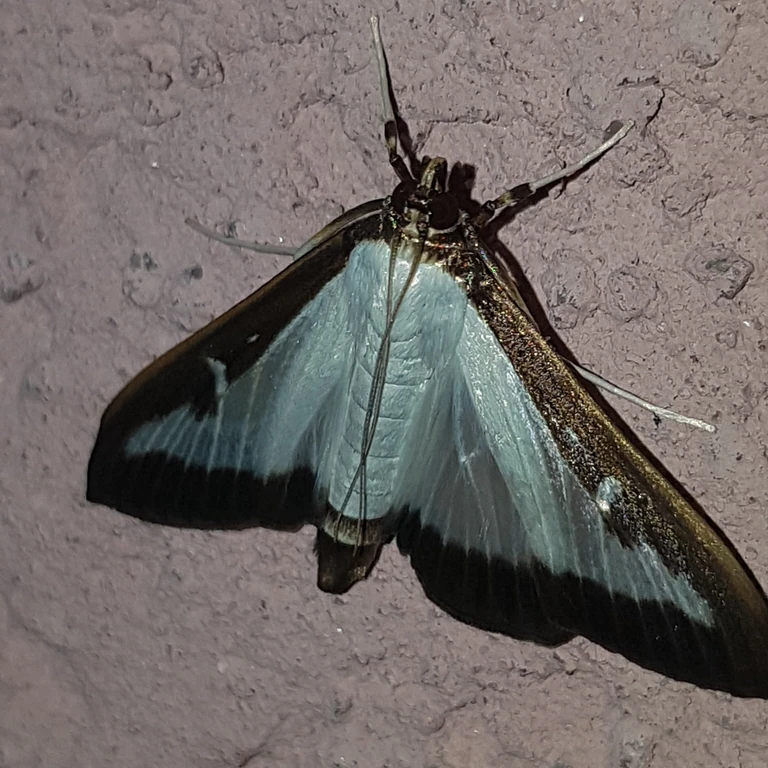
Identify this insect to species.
Cydalima perspectalis
